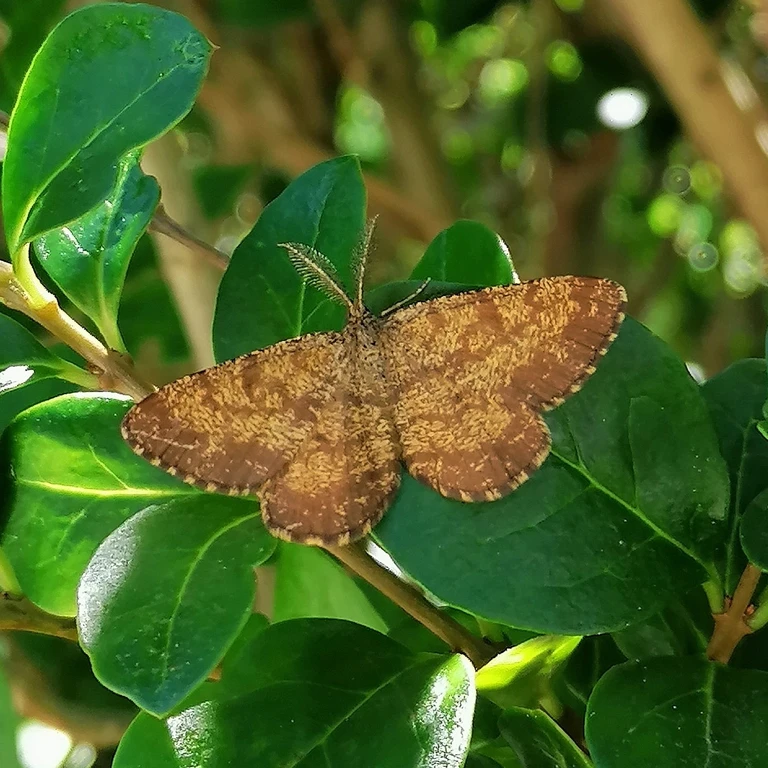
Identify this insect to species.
Ematurga atomaria
